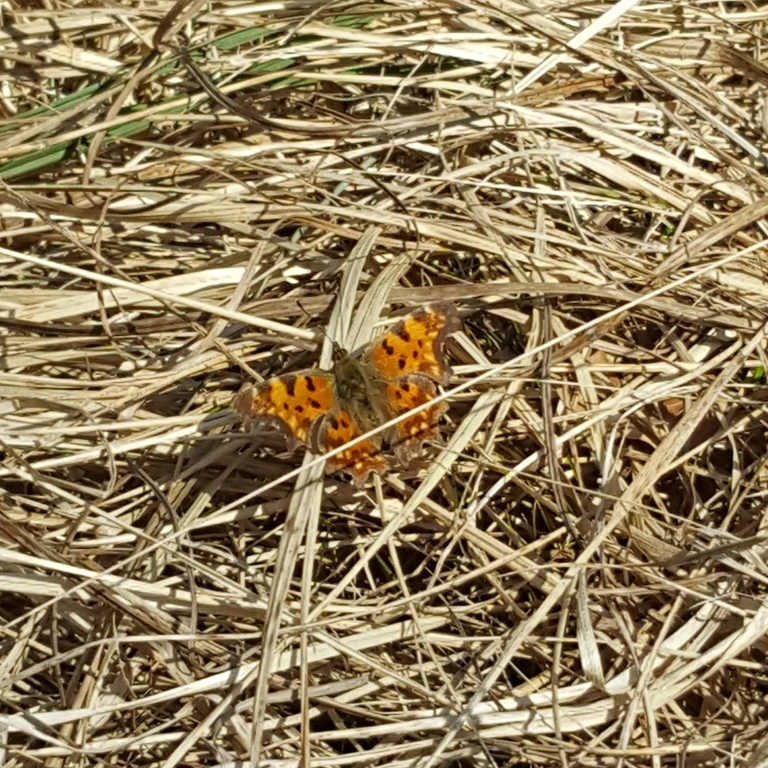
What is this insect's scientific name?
Polygonia c-album
